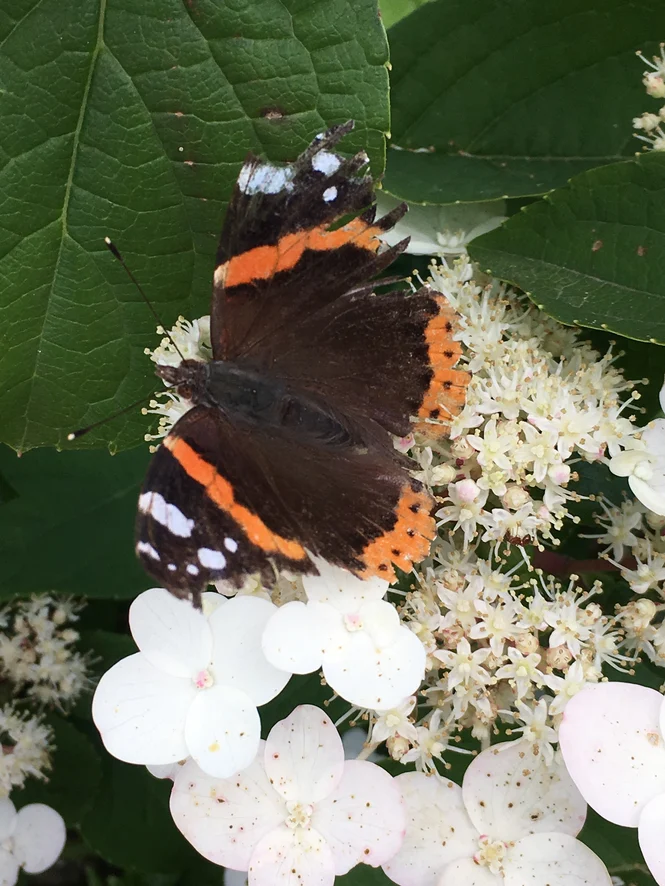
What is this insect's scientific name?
Vanessa atalanta
